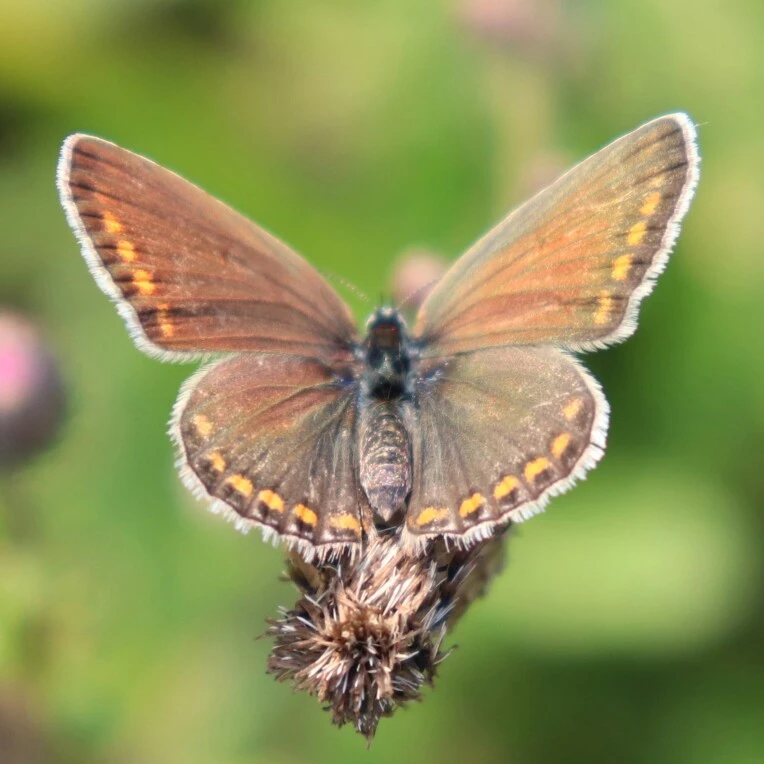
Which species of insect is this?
Polyommatus icarus
